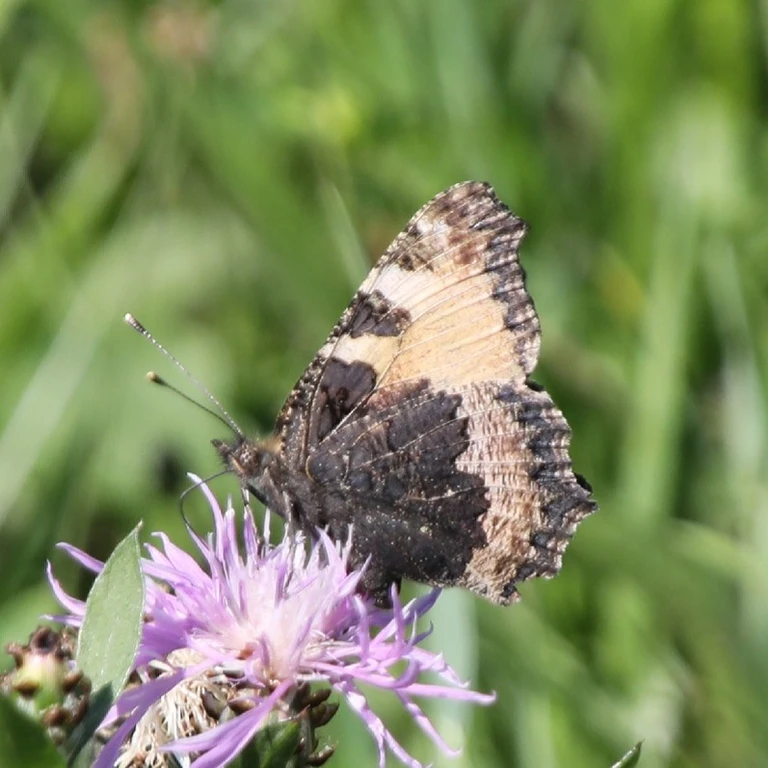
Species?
Aglais urticae
